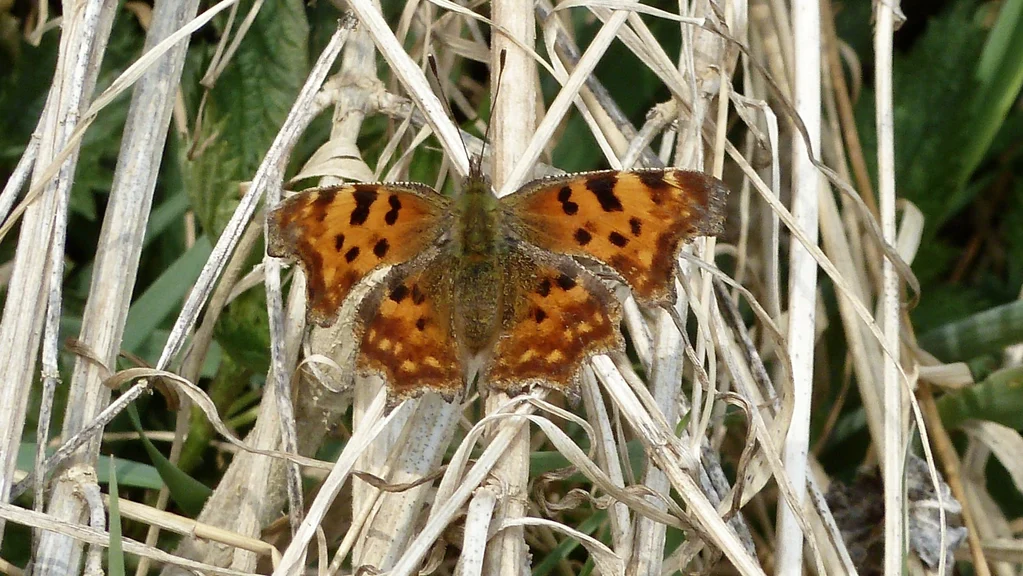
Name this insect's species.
Polygonia c-album
